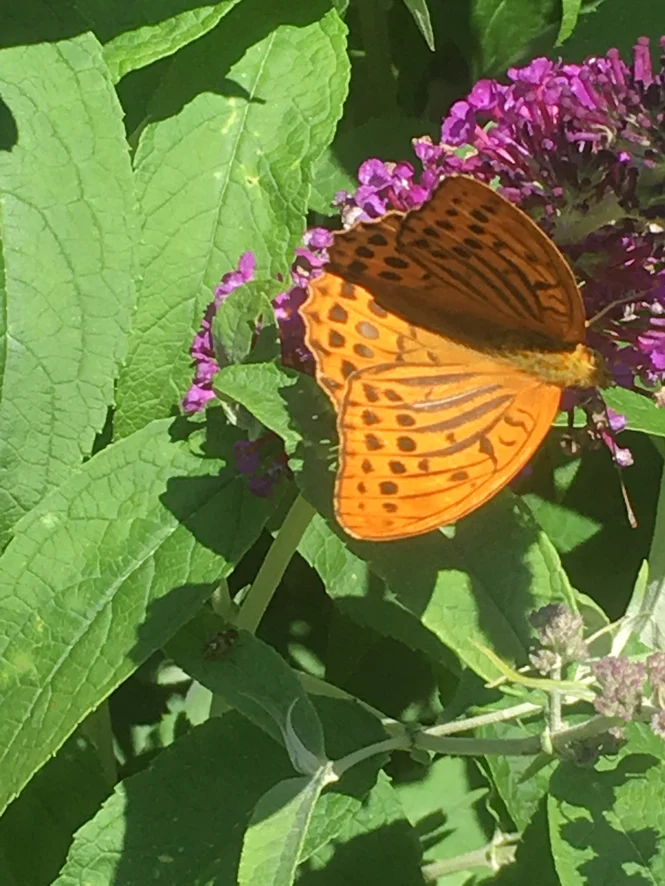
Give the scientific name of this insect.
Argynnis paphia
